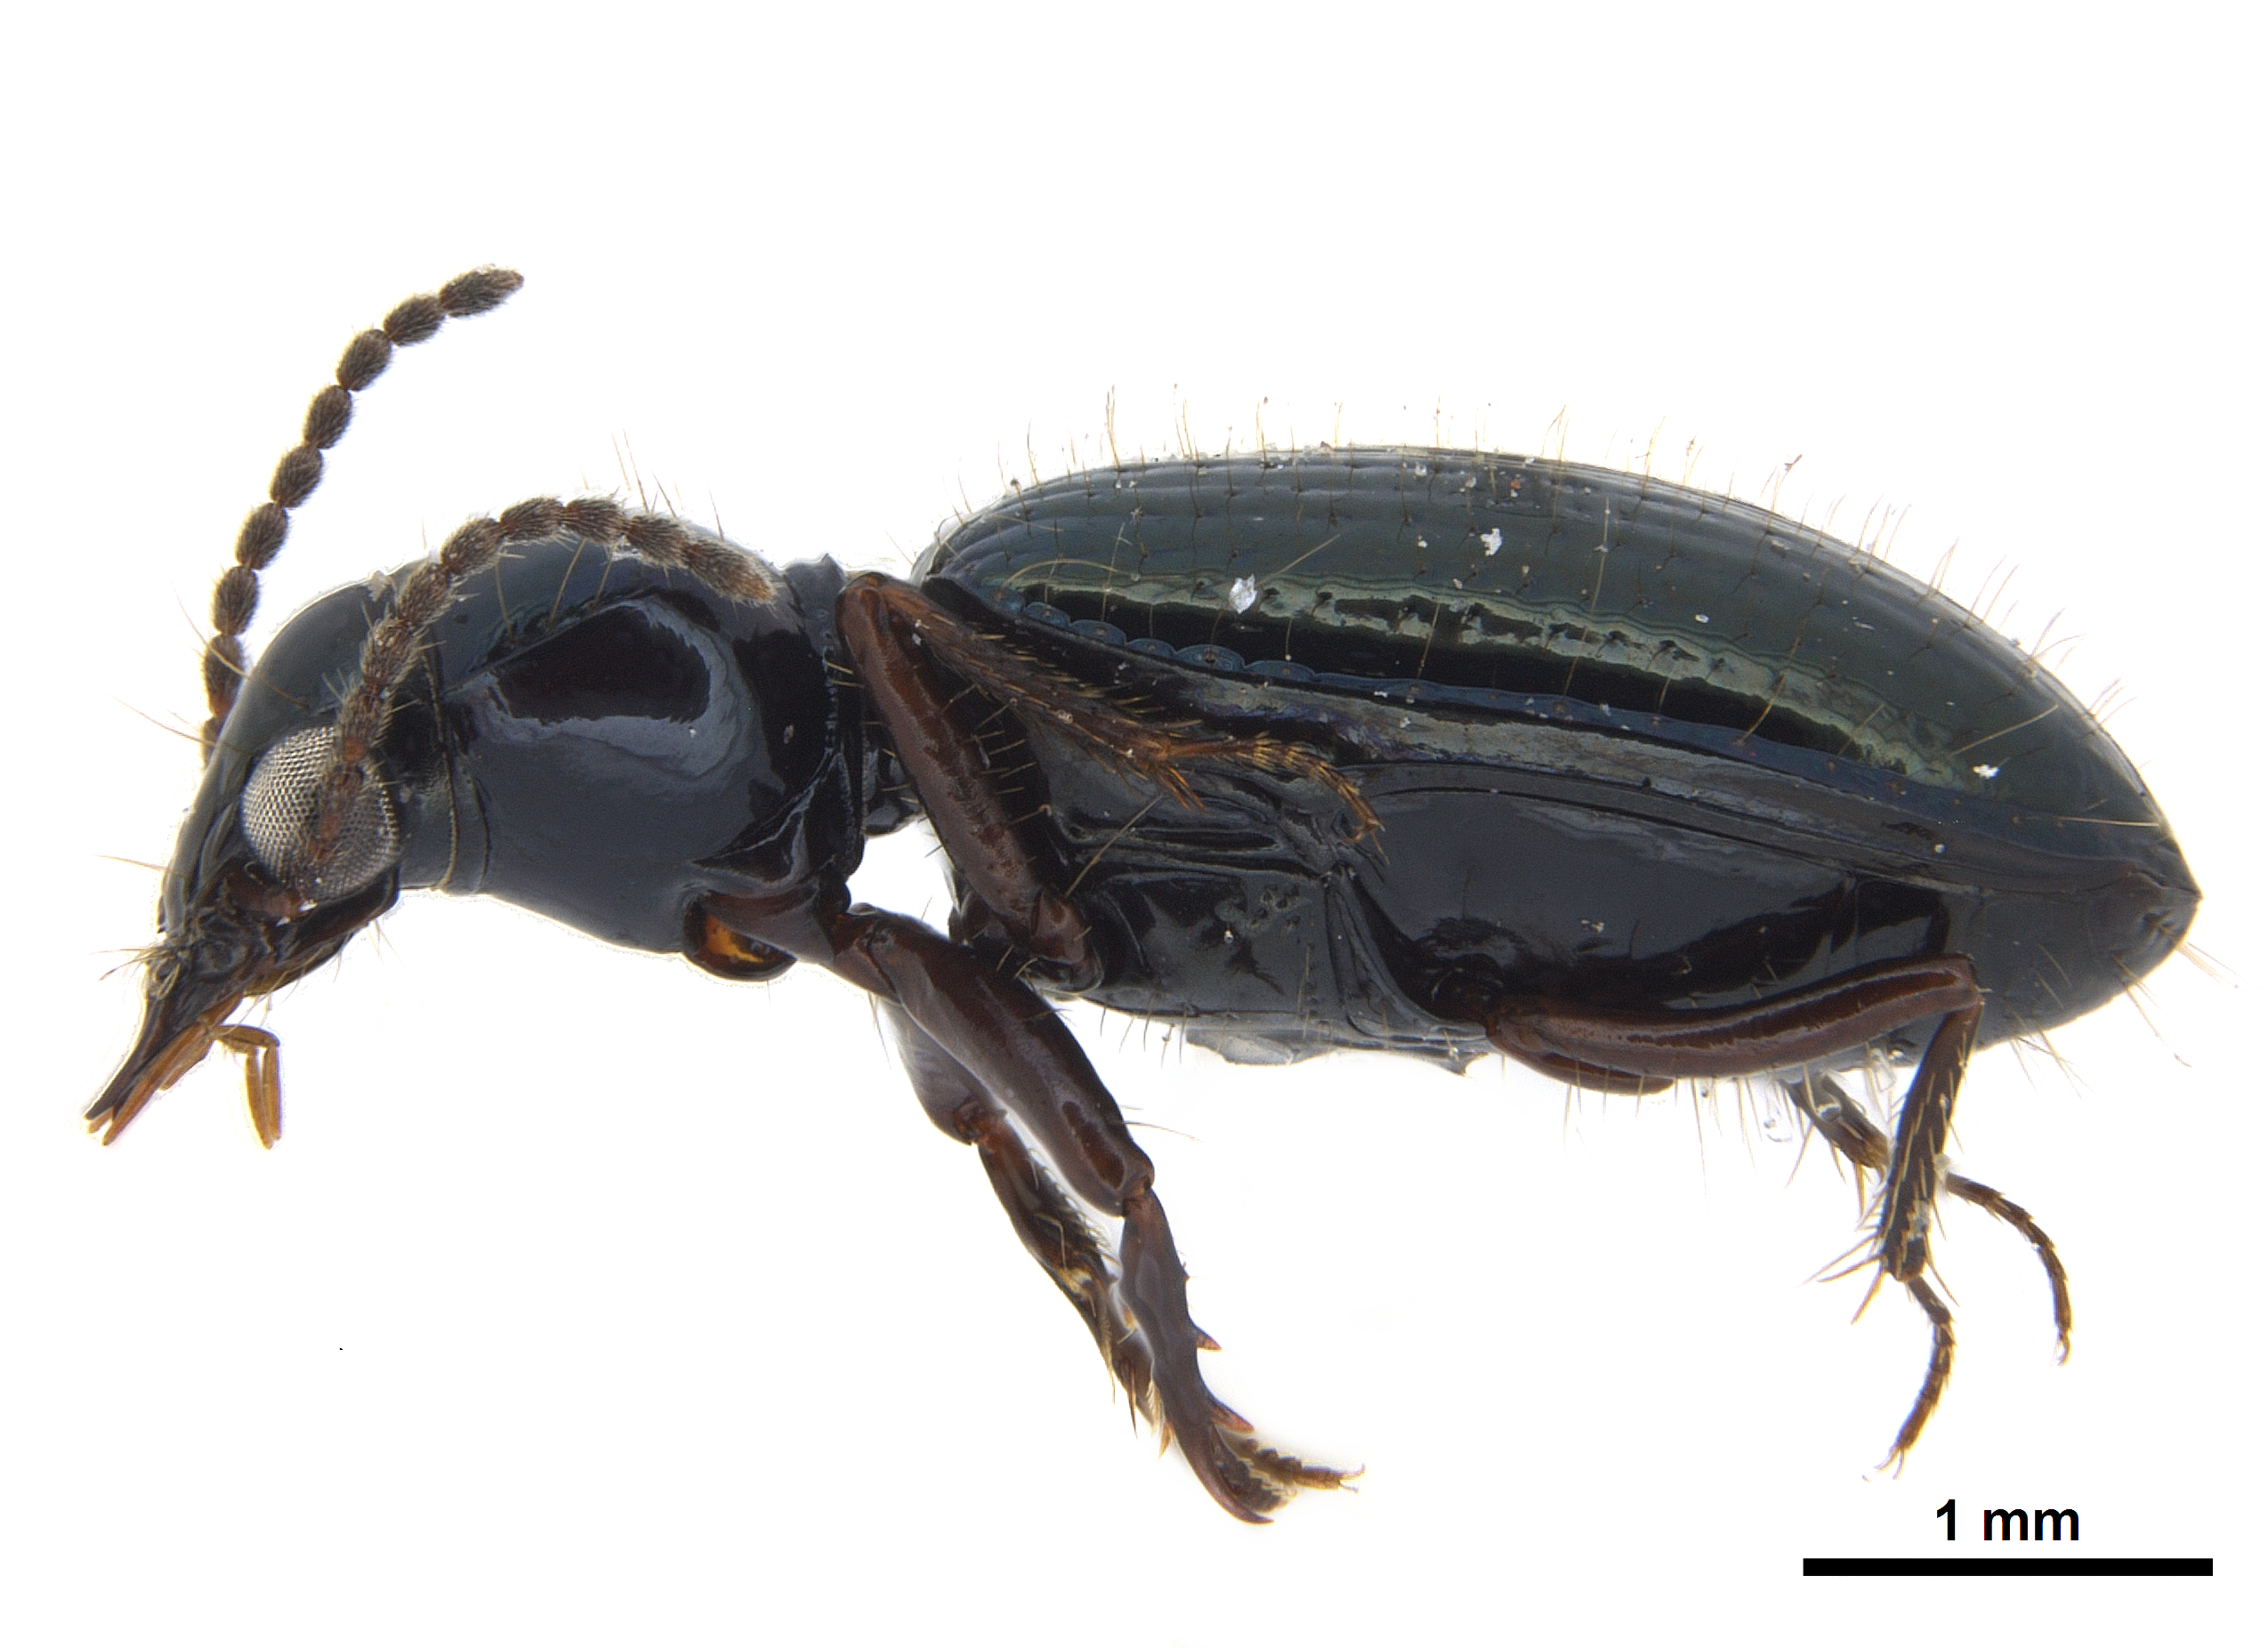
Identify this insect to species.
Ardistomis viridis
